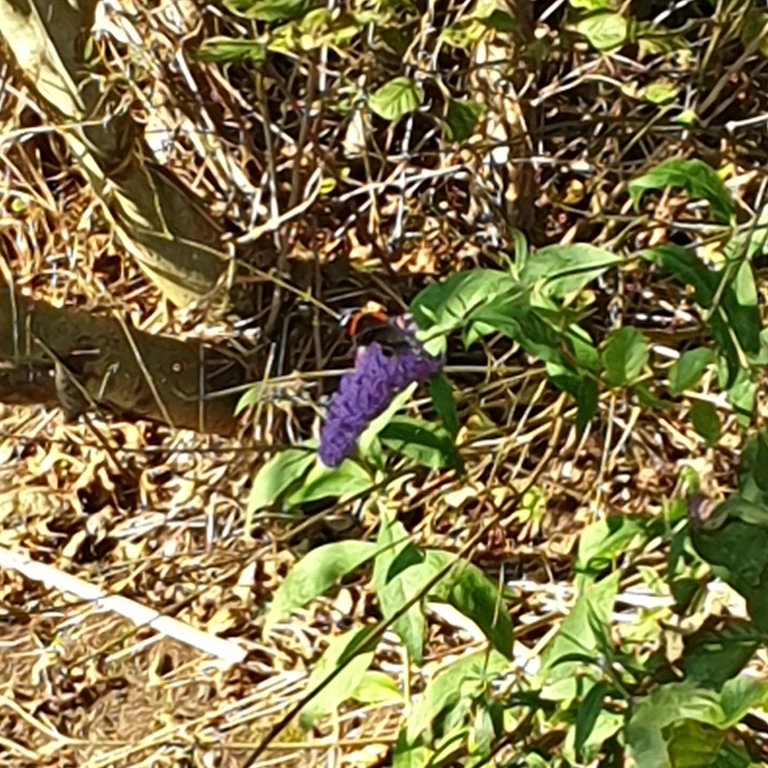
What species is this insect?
Vanessa atalanta
